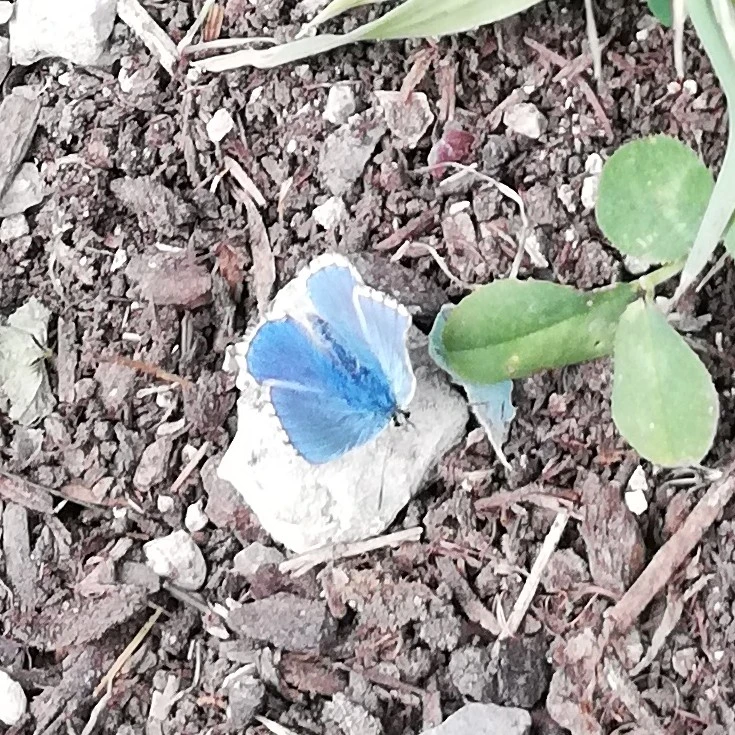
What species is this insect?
Lysandra bellargus
